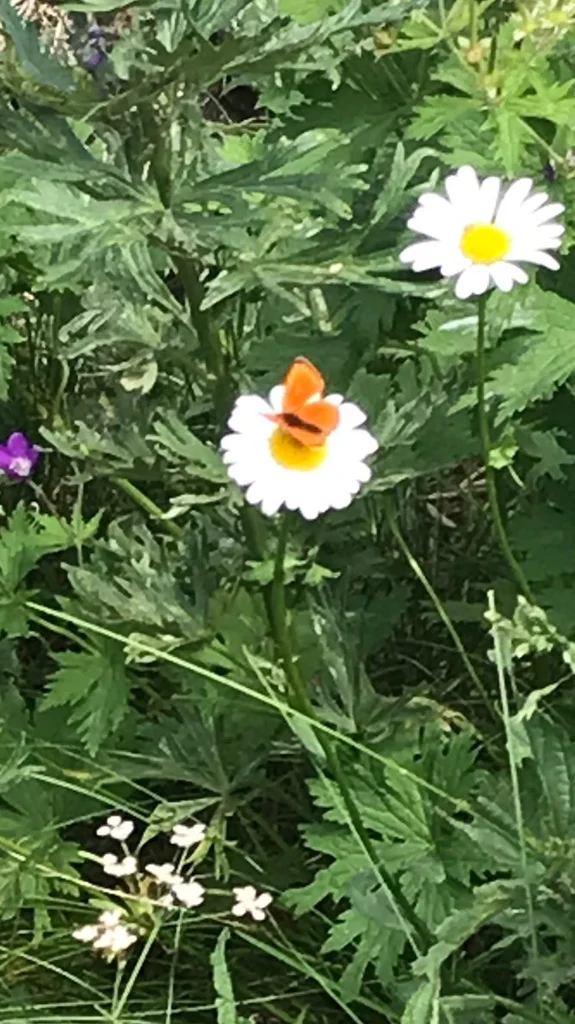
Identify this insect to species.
Lycaena virgaureae
